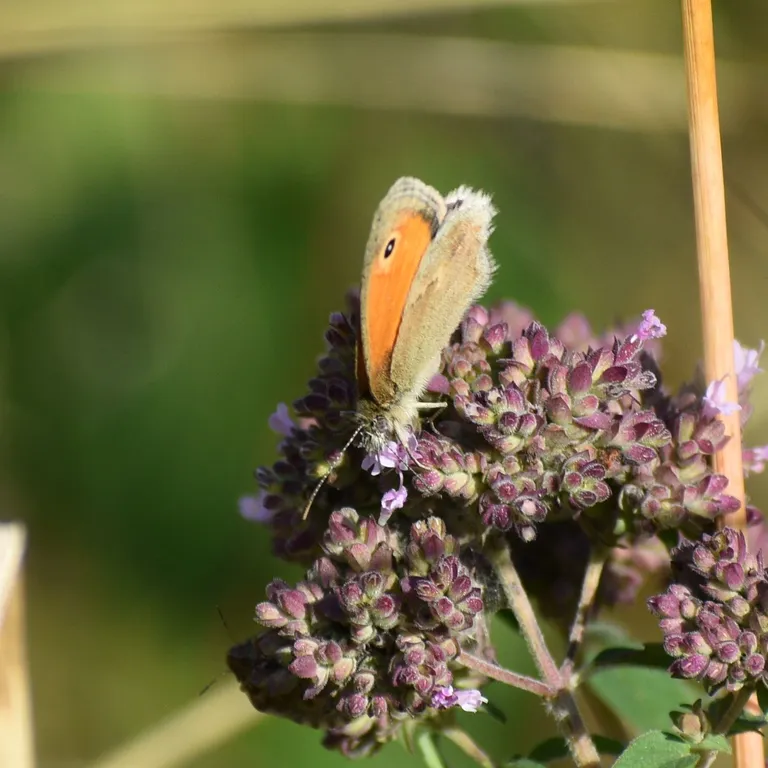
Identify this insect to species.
Coenonympha pamphilus
